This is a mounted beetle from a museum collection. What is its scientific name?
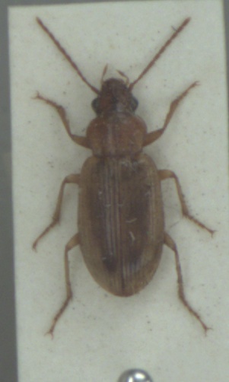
Dicheirotrichus obsoletus
